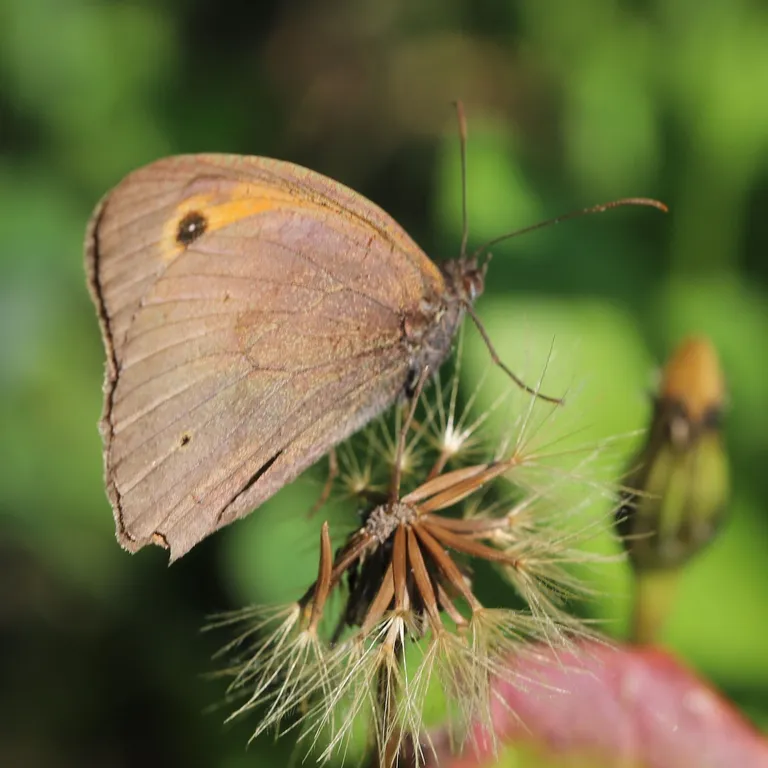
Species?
Maniola jurtina
